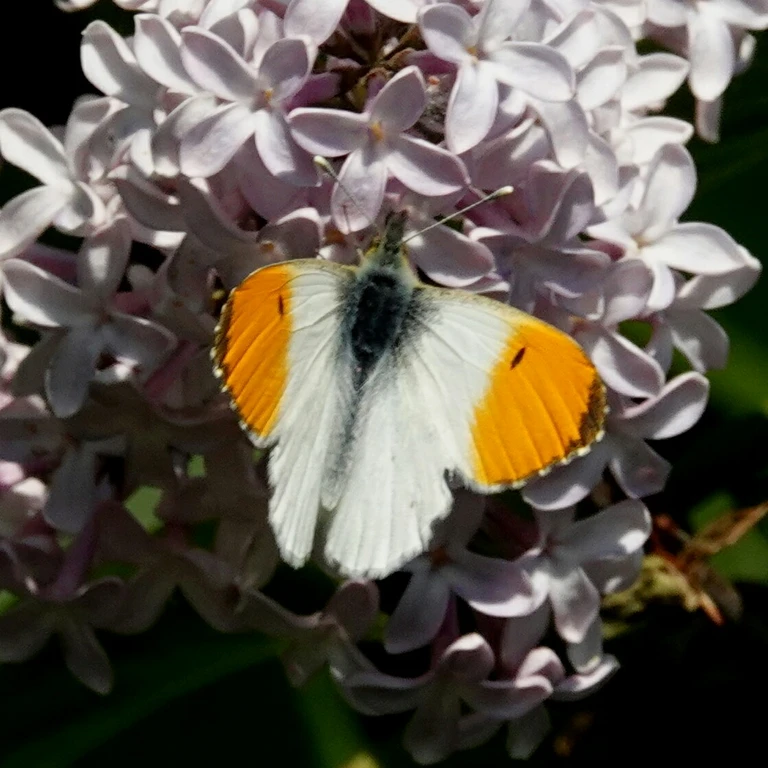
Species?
Anthocharis cardamines
